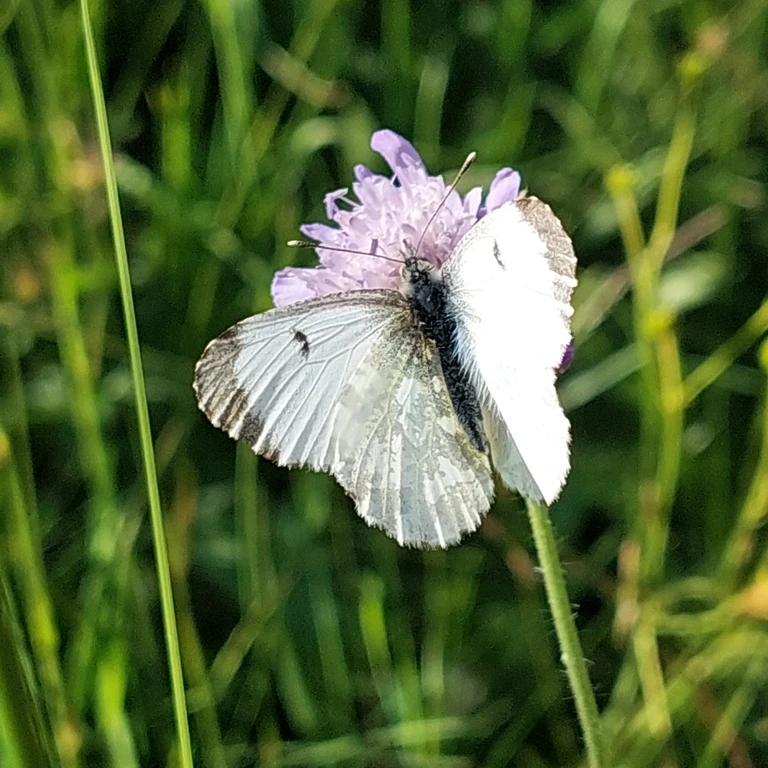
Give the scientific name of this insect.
Anthocharis cardamines
